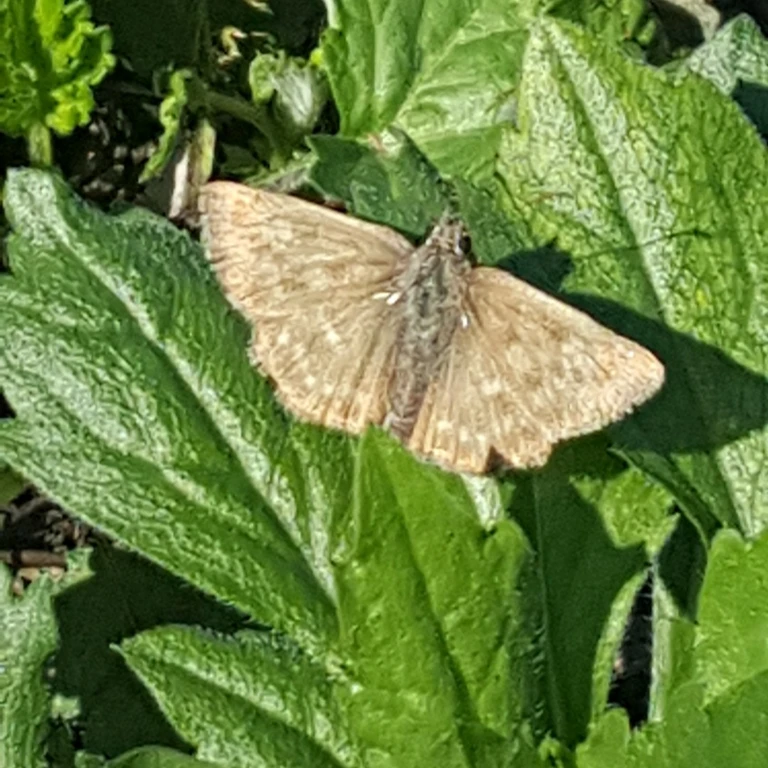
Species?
Erynnis tages
